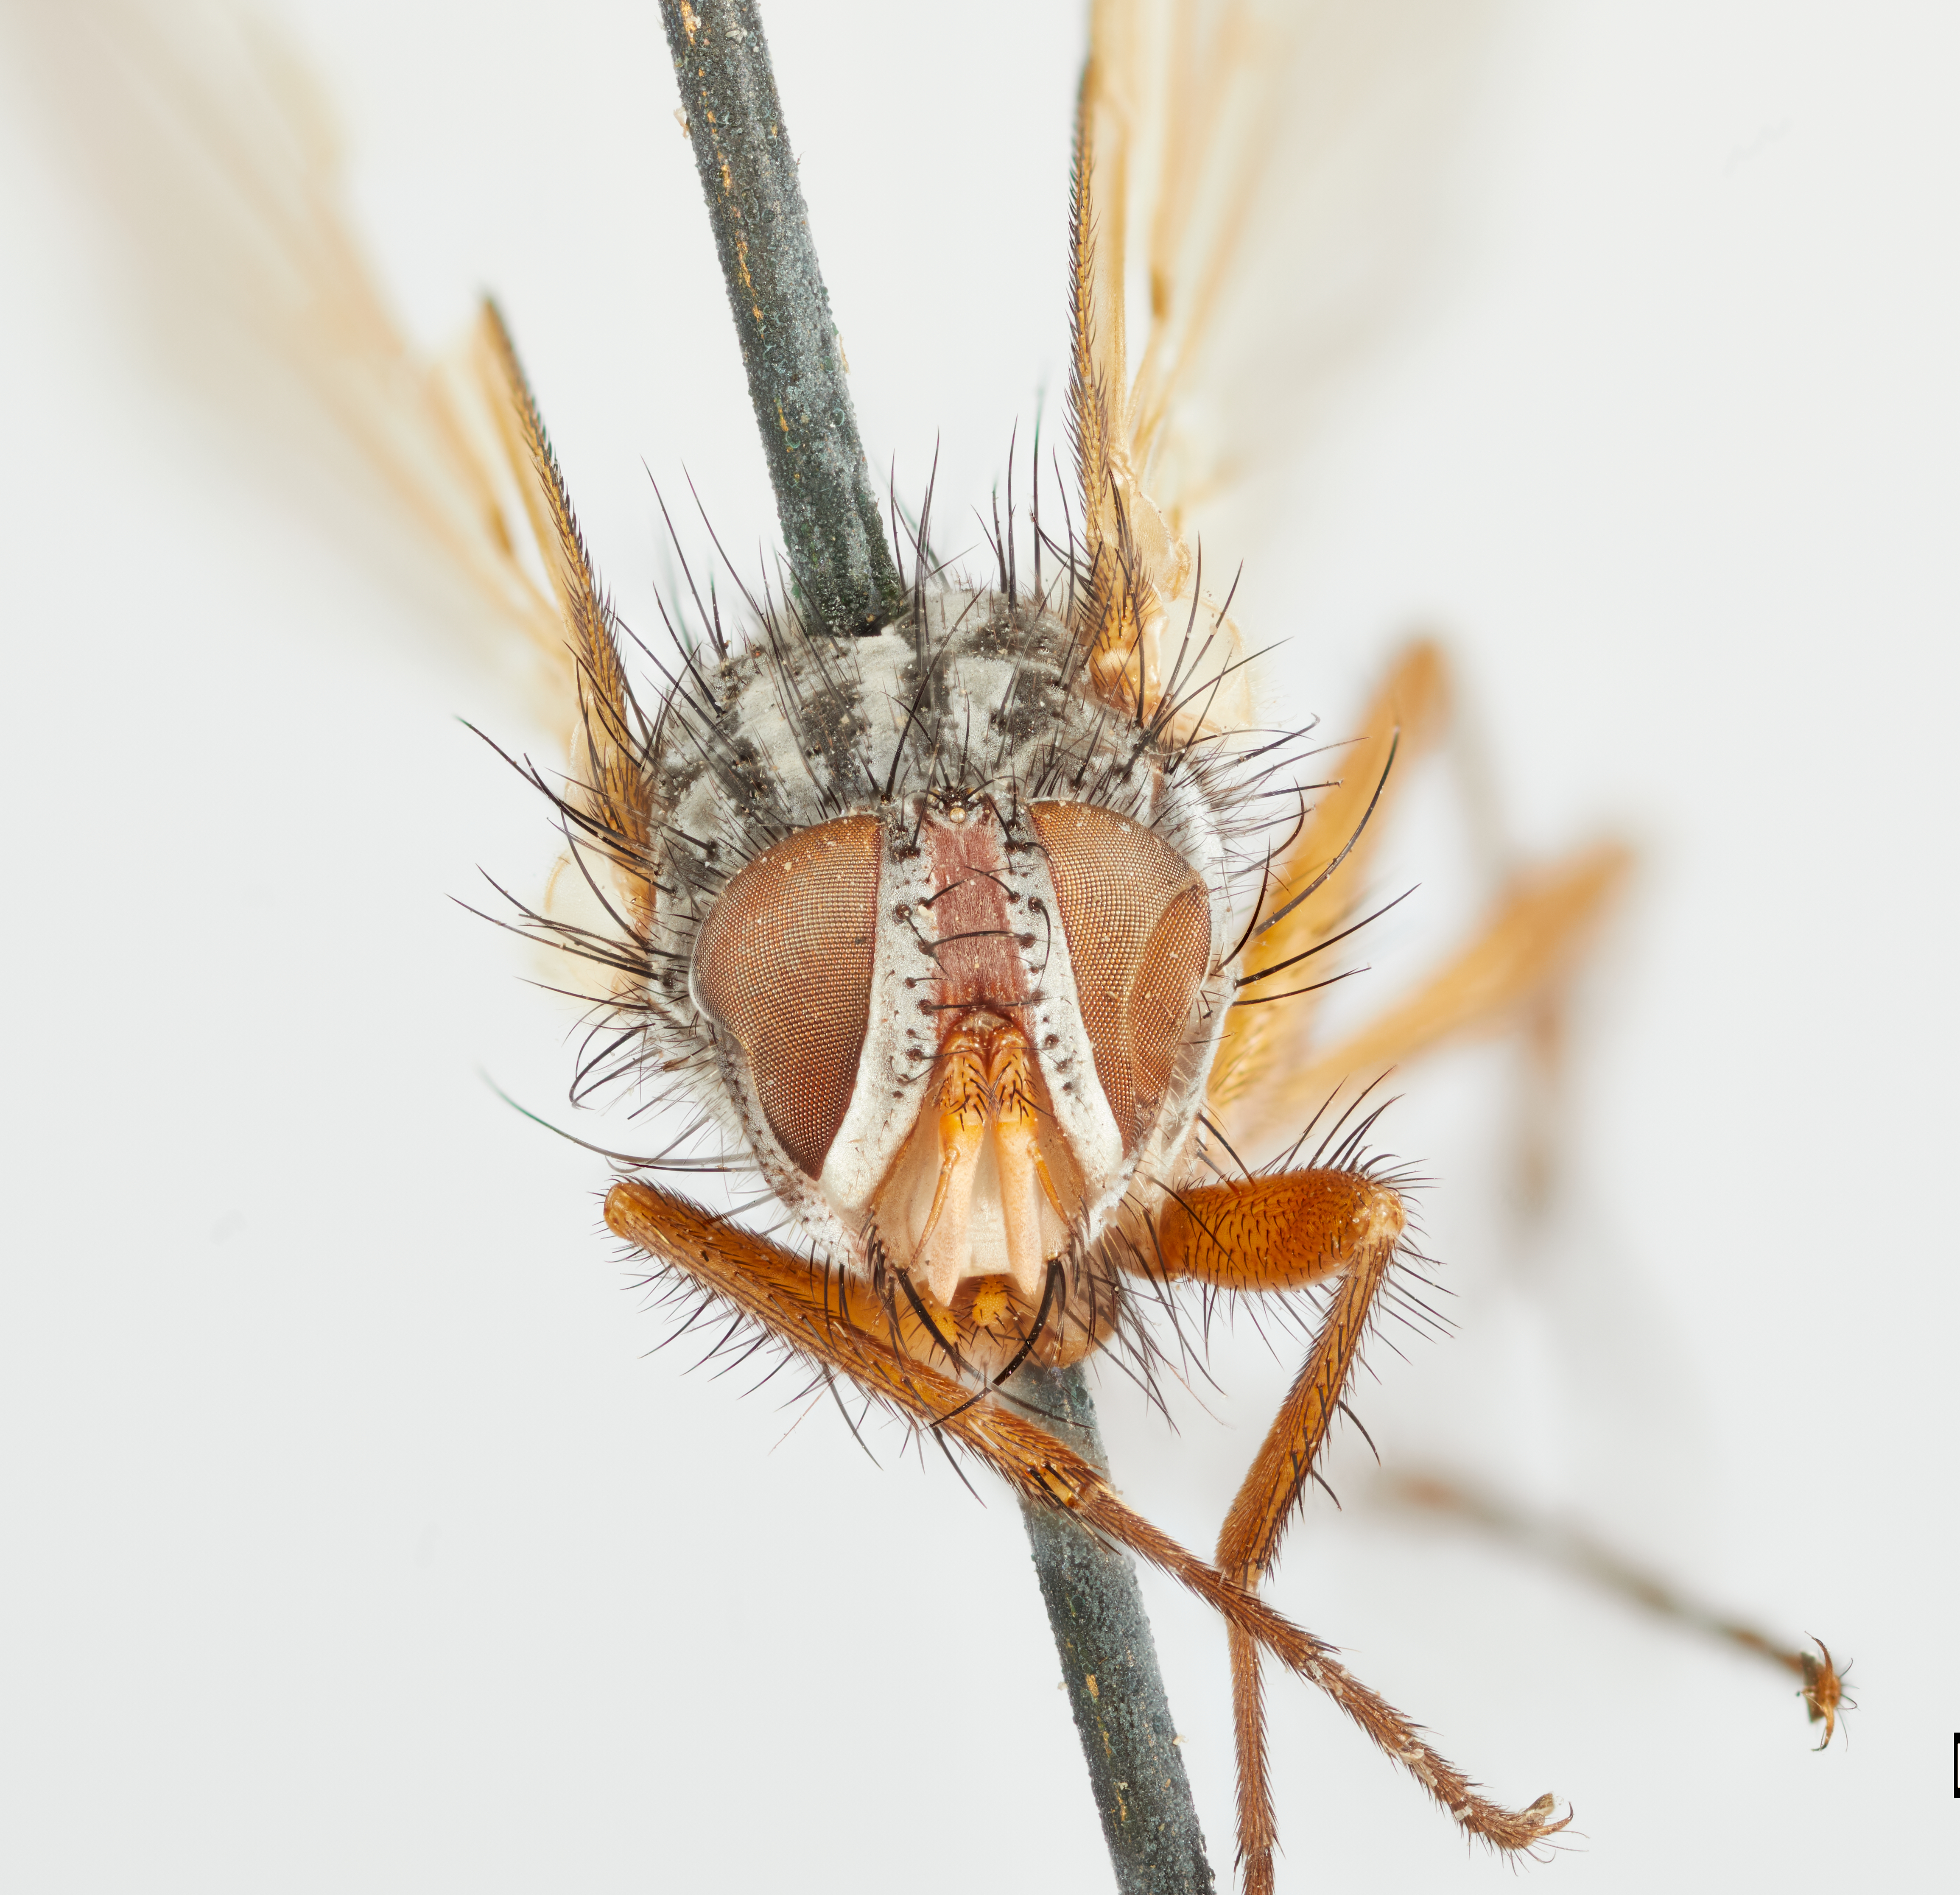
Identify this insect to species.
Meigeniella hinei
